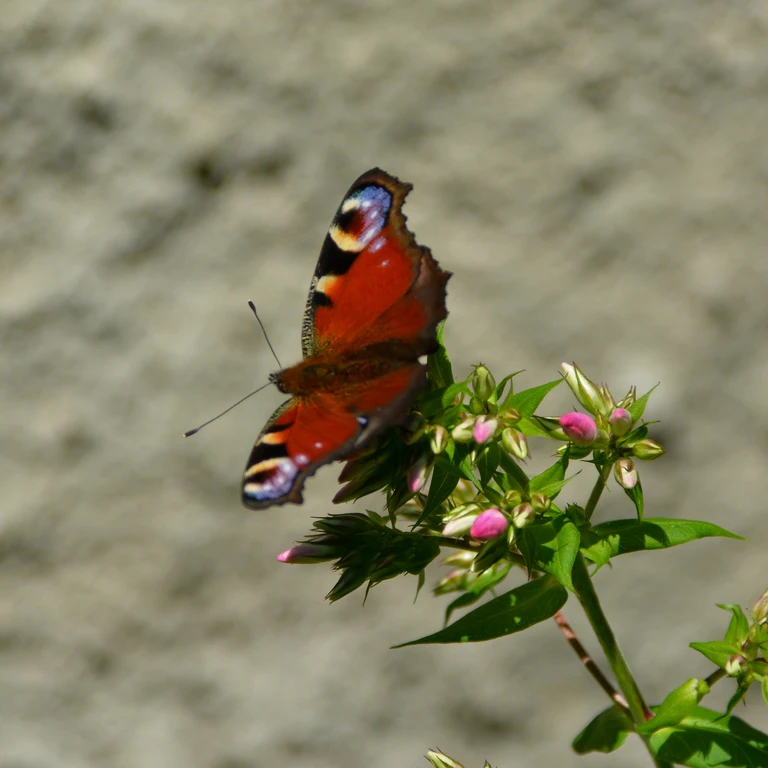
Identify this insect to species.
Aglais io
